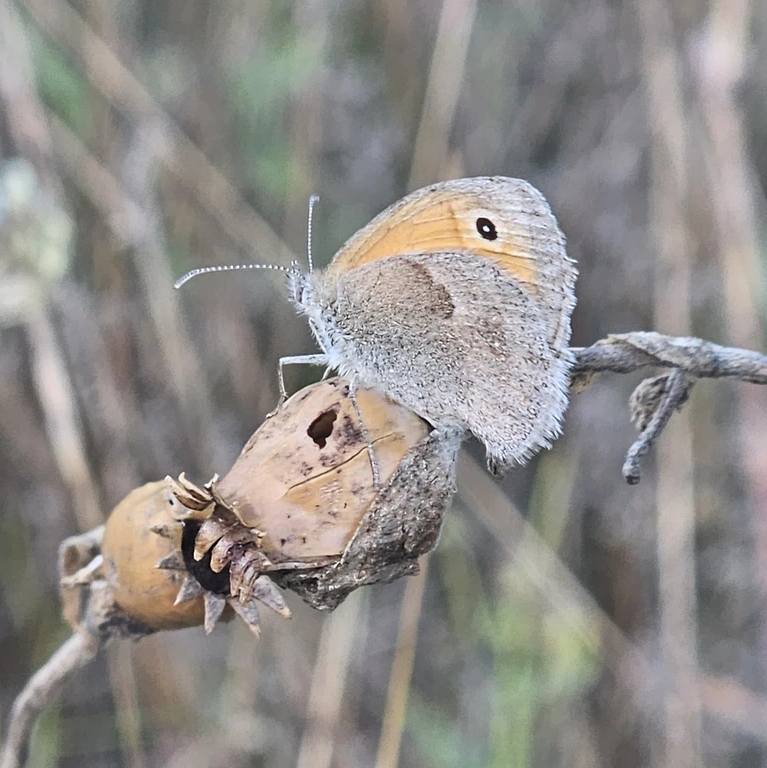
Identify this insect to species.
Coenonympha pamphilus
